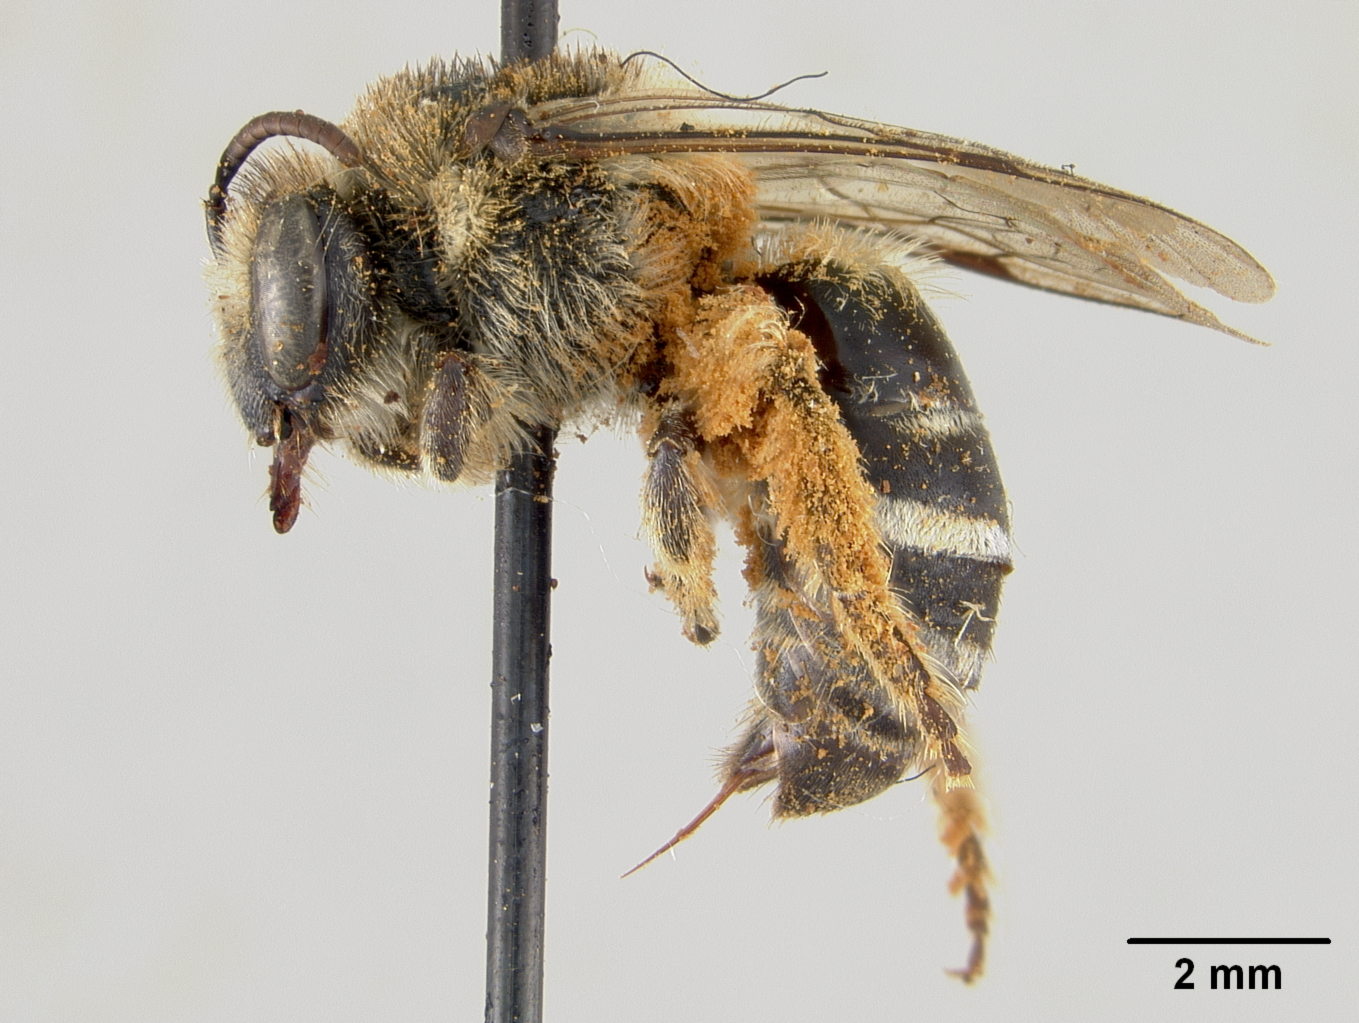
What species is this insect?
Colletes armatus
